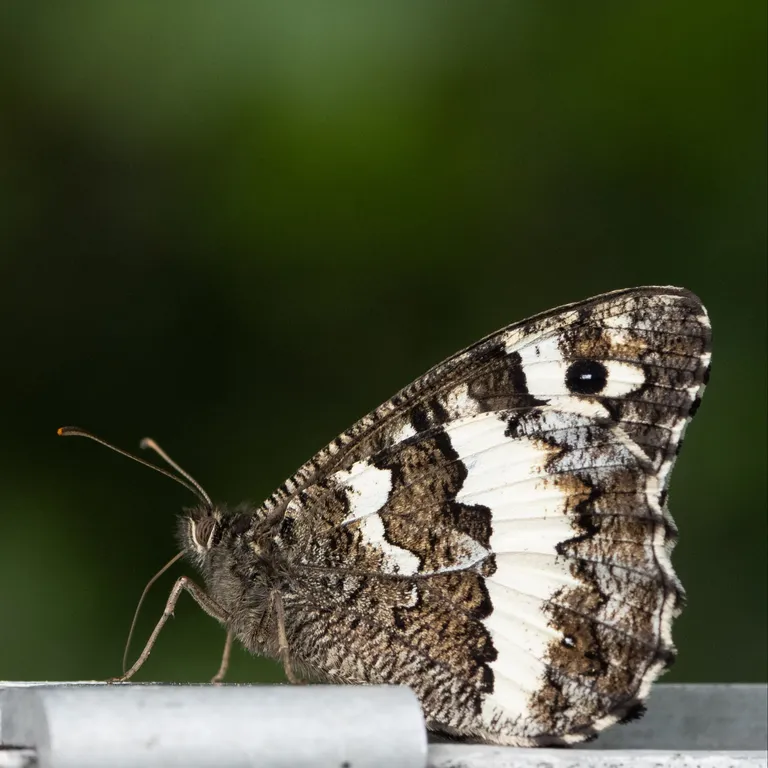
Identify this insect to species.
Brintesia circe
